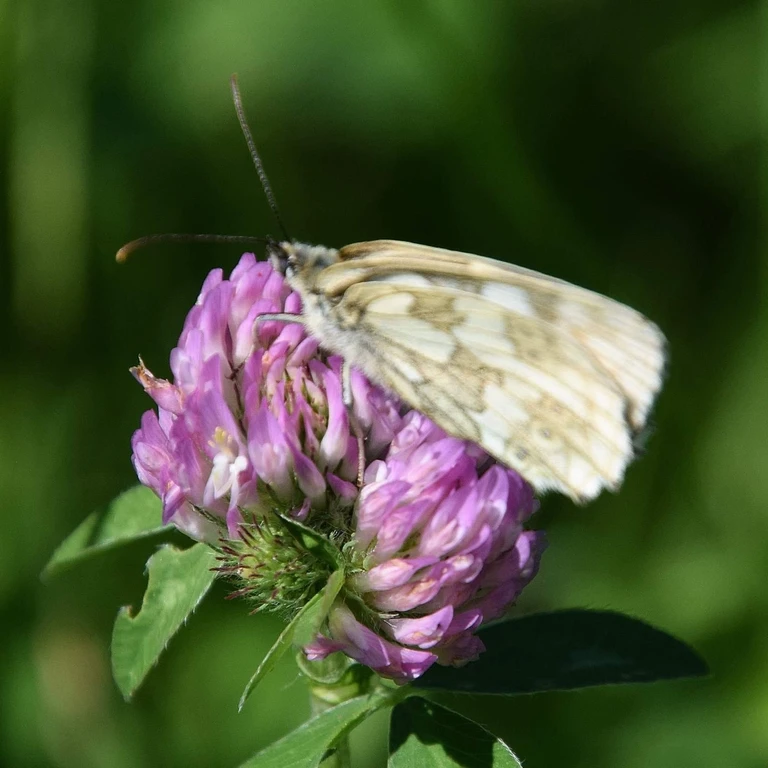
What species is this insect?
Melanargia galathea
